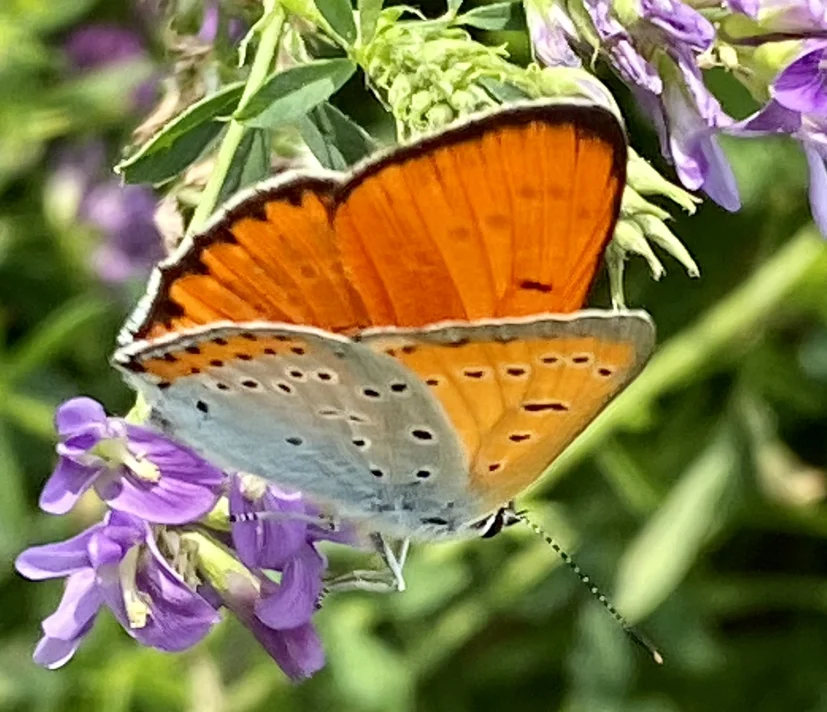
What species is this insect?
Lycaena dispar
